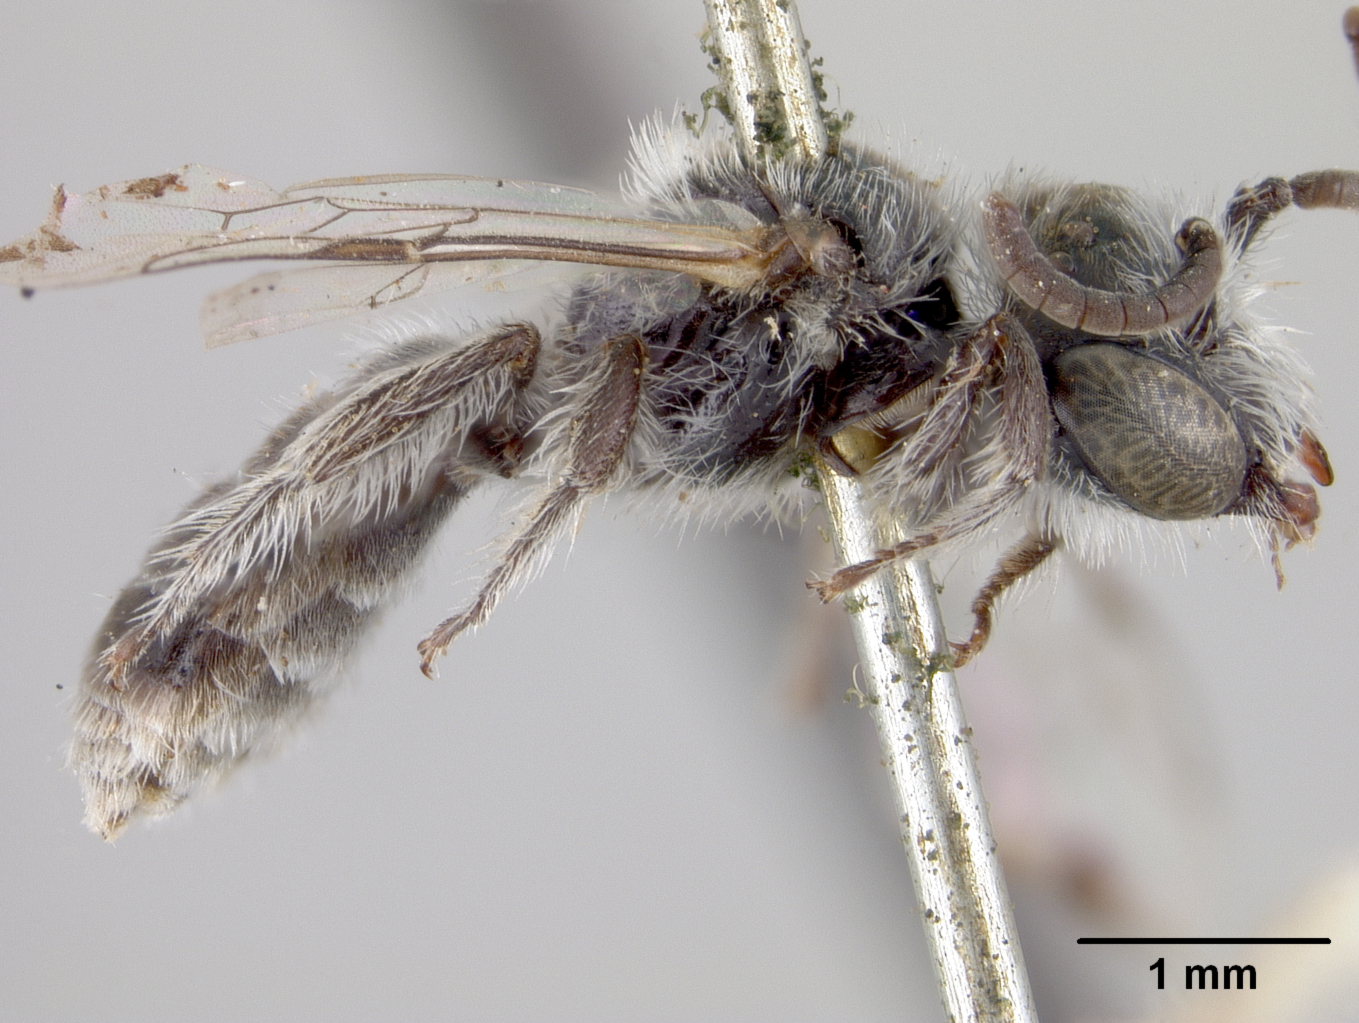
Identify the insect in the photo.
Halictoides ilicifoliae
